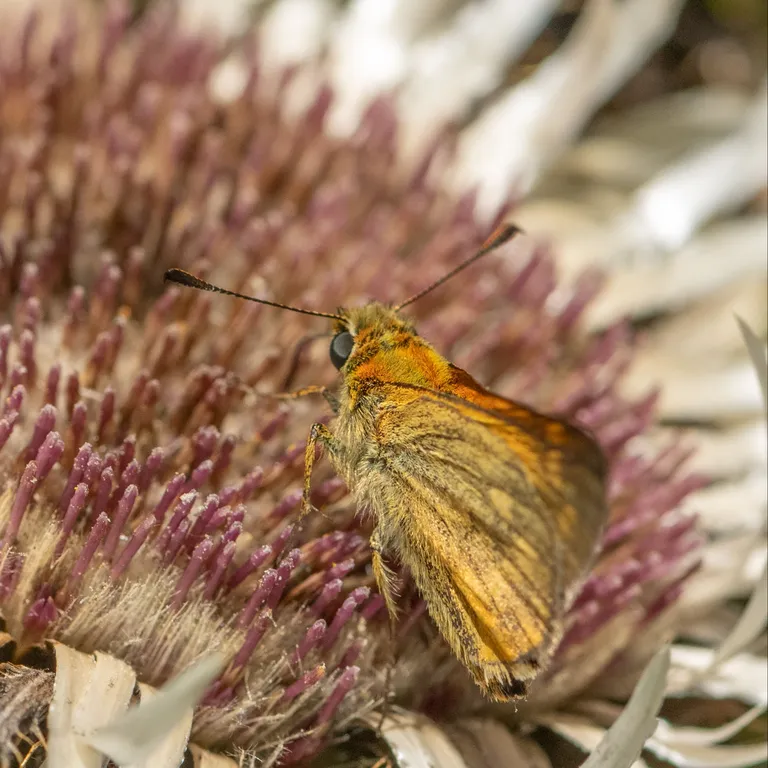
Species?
Ochlodes sylvanus (also Ochlodes venata)
